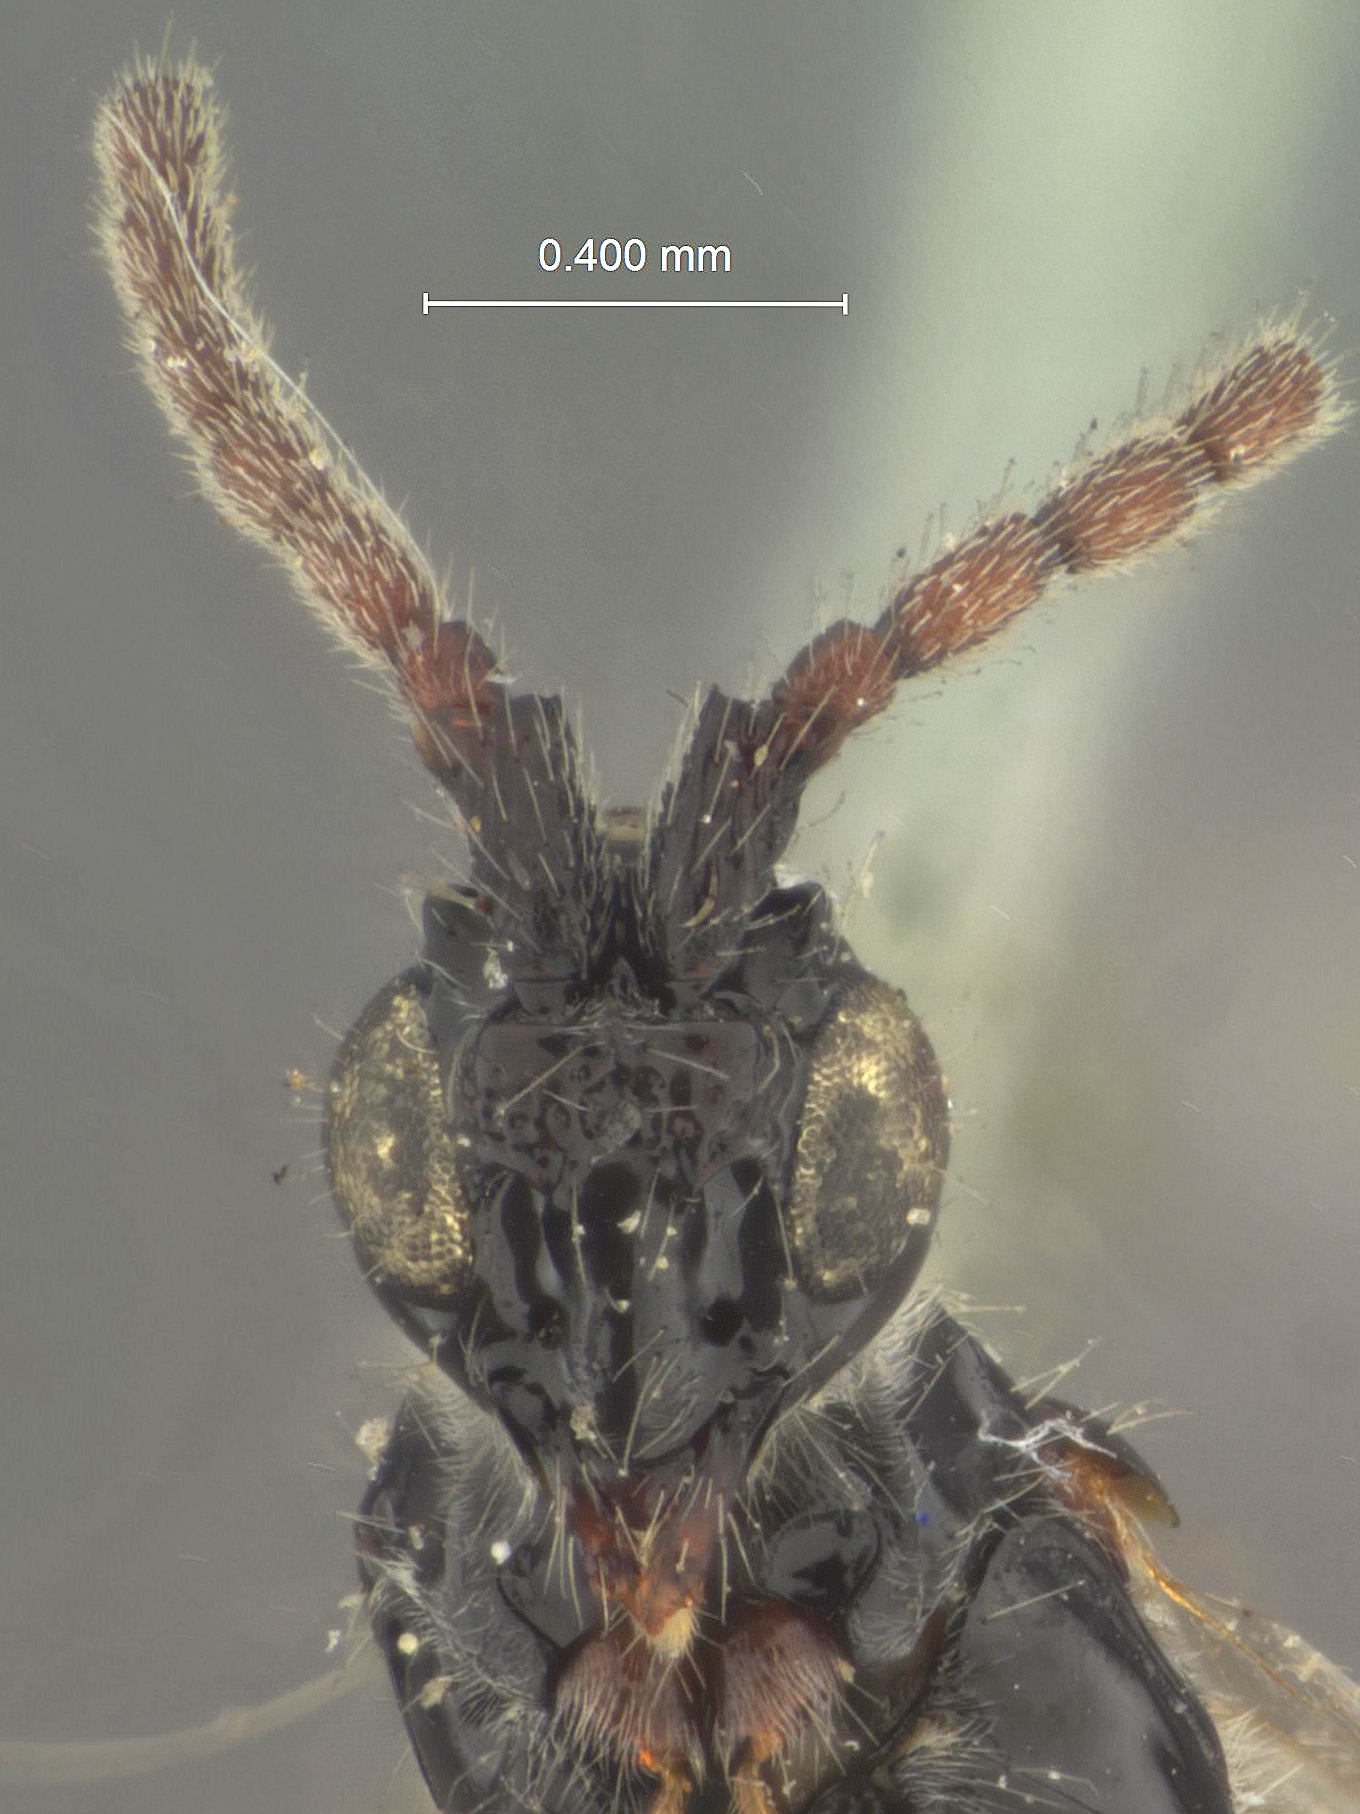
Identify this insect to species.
Galesus texanus
